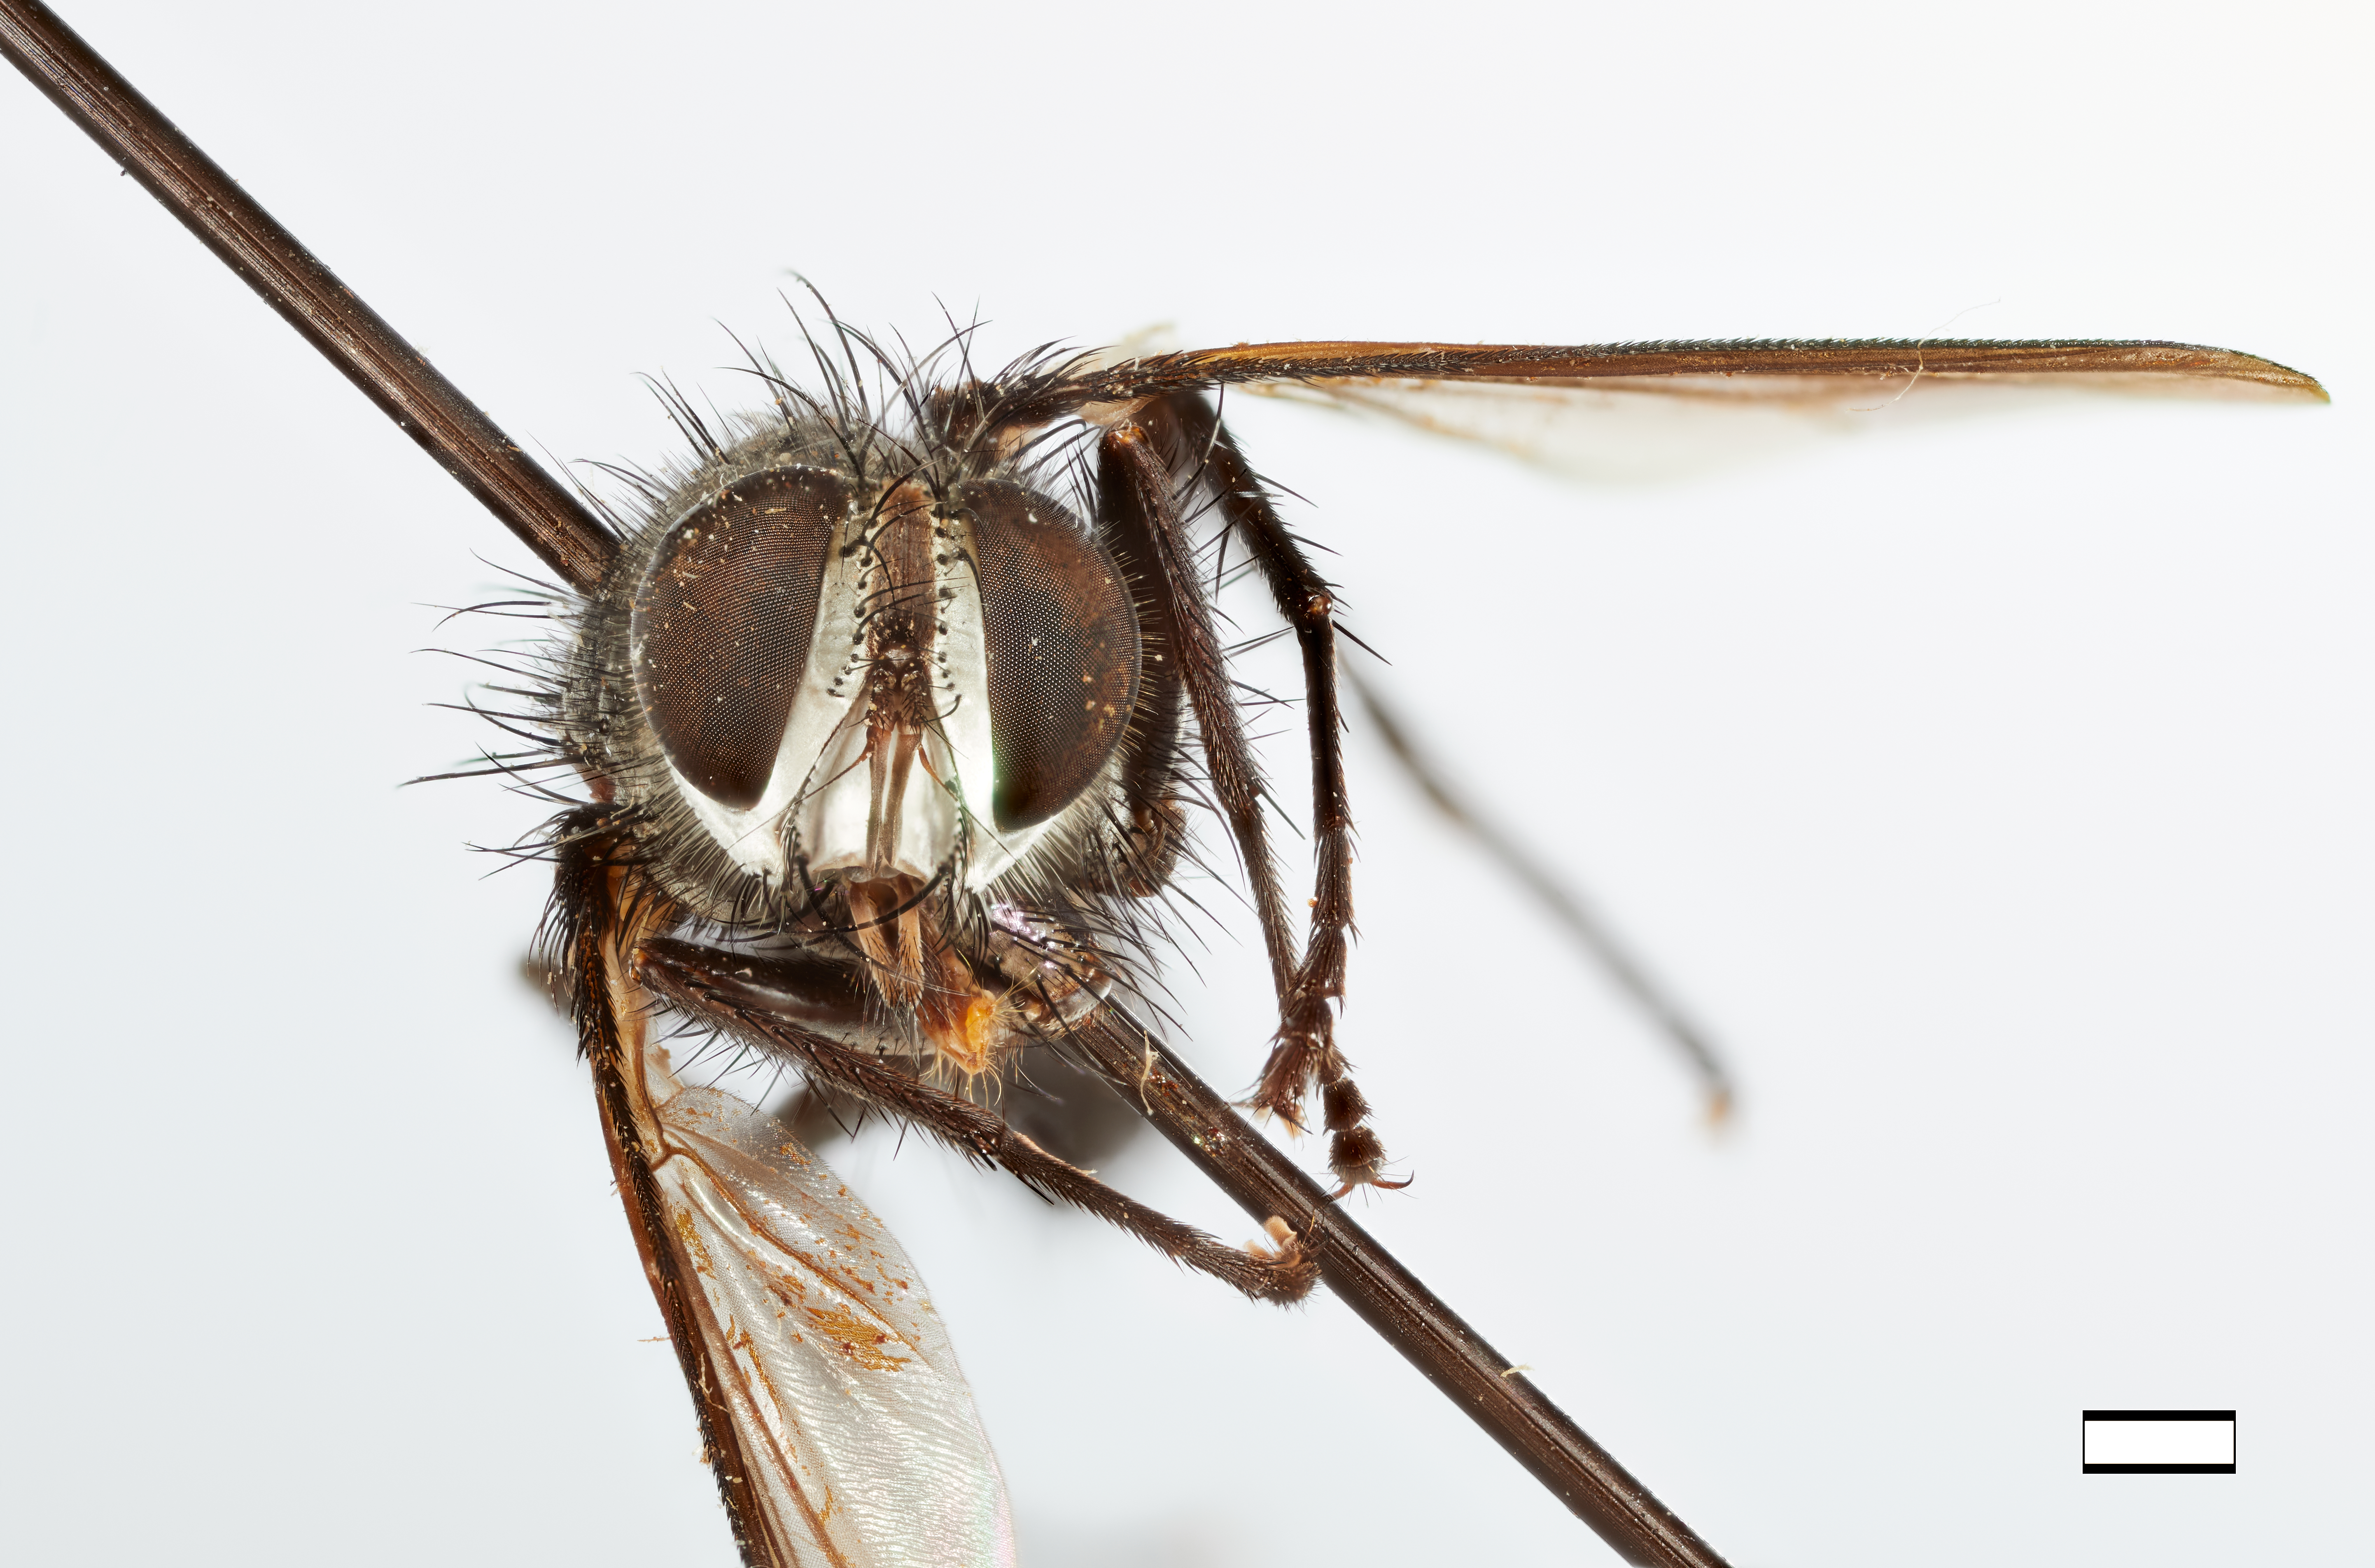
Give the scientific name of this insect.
Euthelaira inambarica
